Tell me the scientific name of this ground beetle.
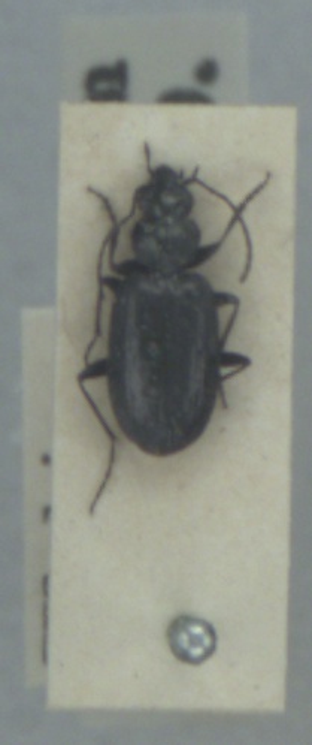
Sericoda quadripunctata
